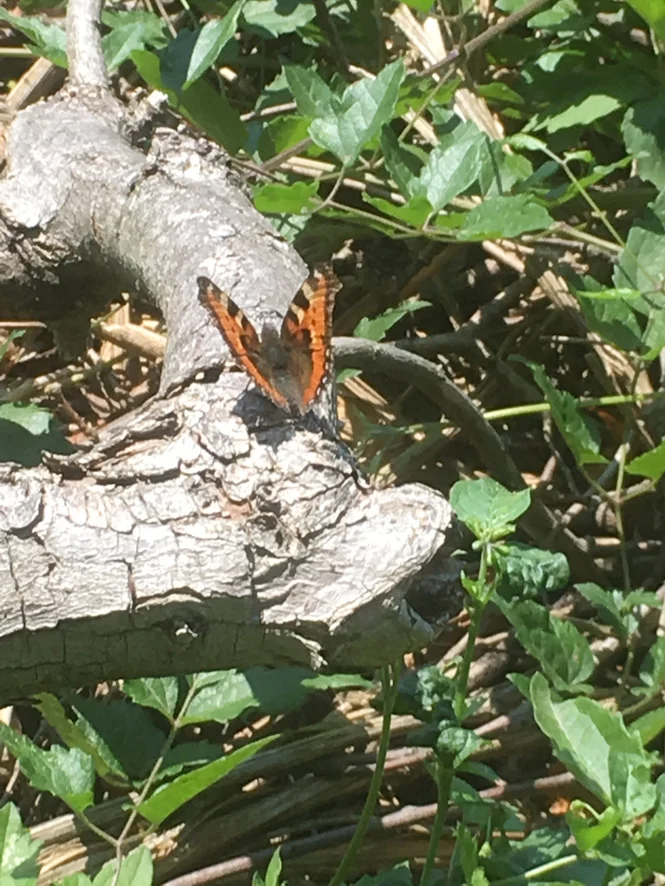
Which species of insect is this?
Aglais urticae
